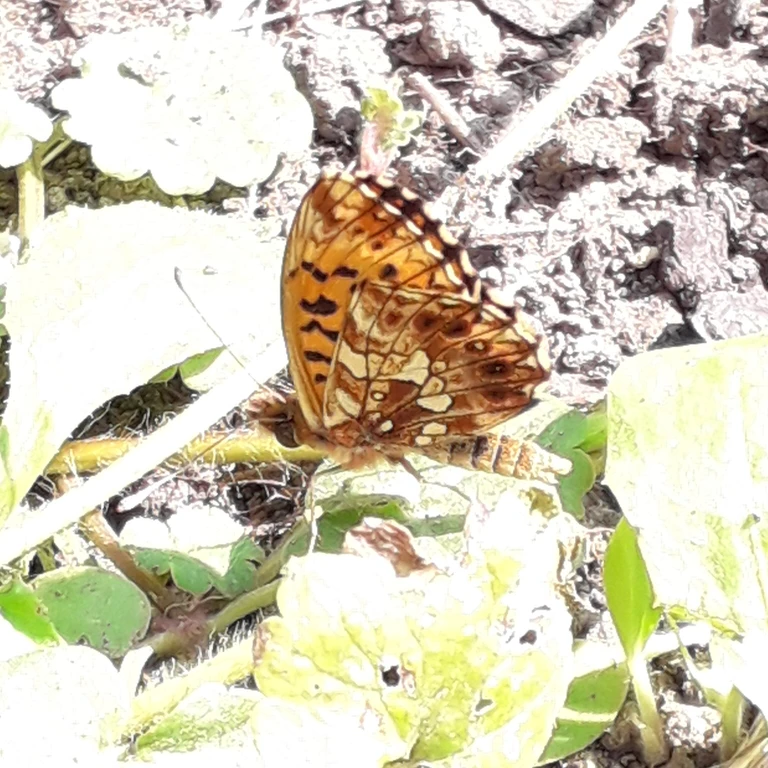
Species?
Boloria dia
